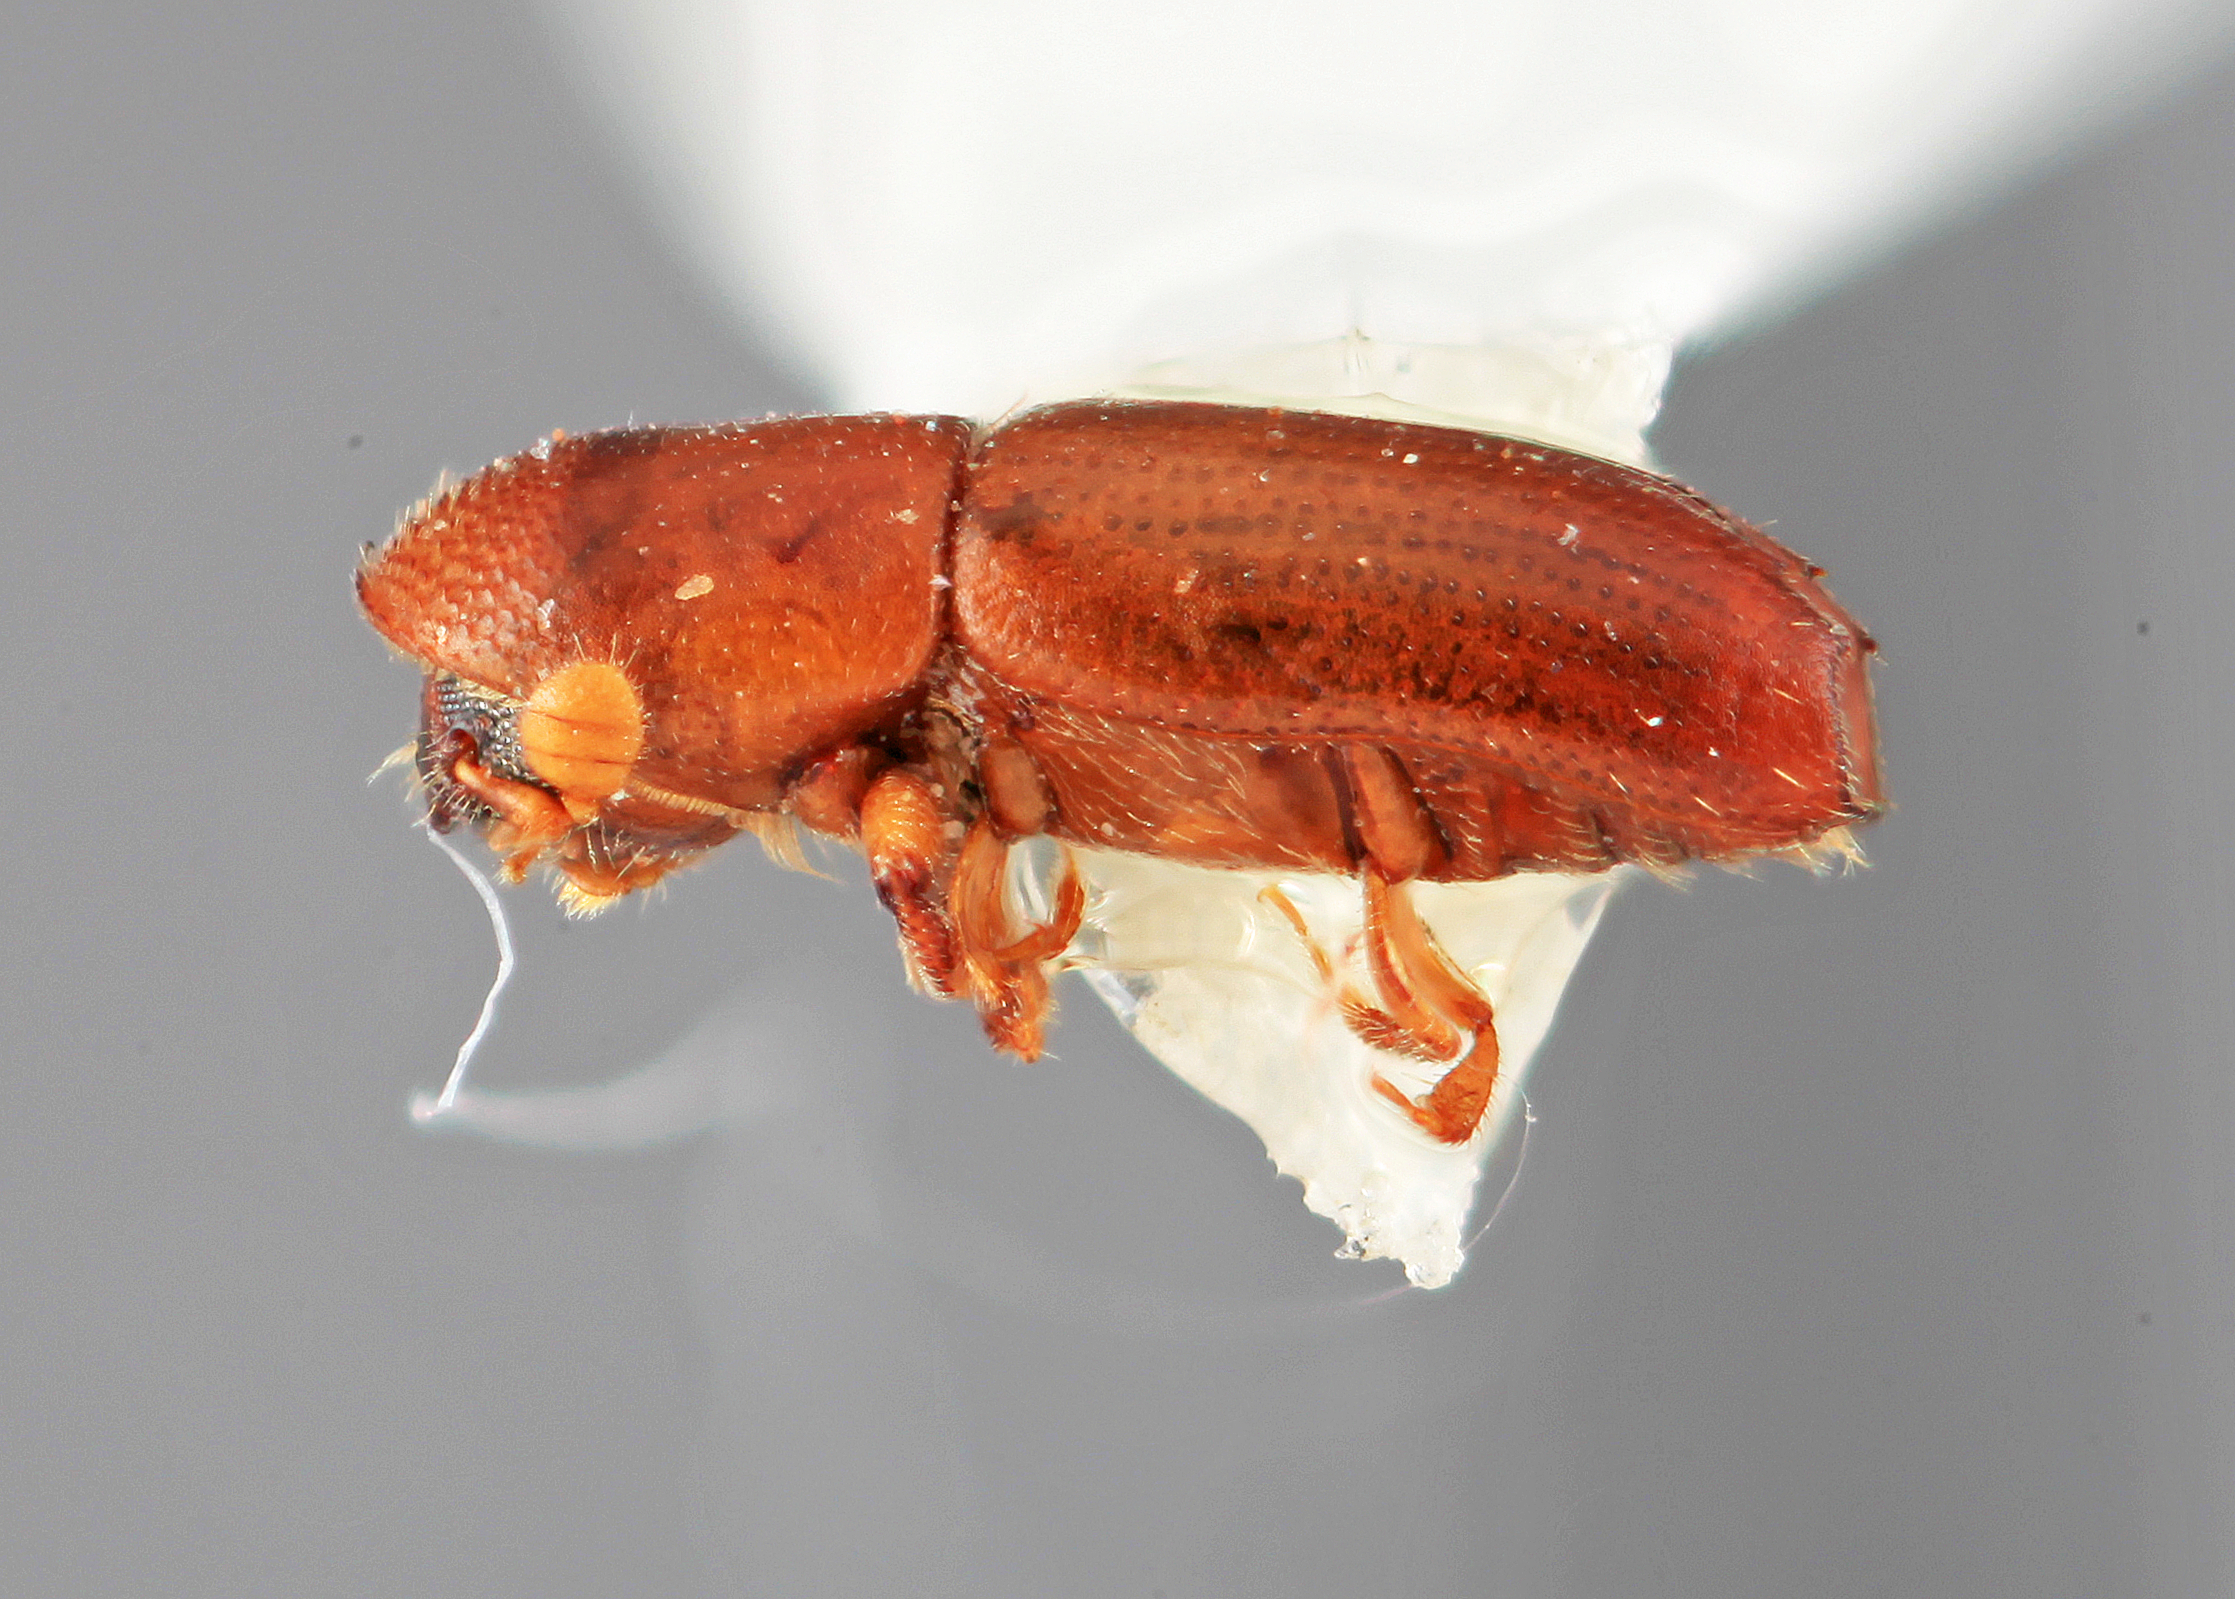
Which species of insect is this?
Monarthrum tuberculatum
